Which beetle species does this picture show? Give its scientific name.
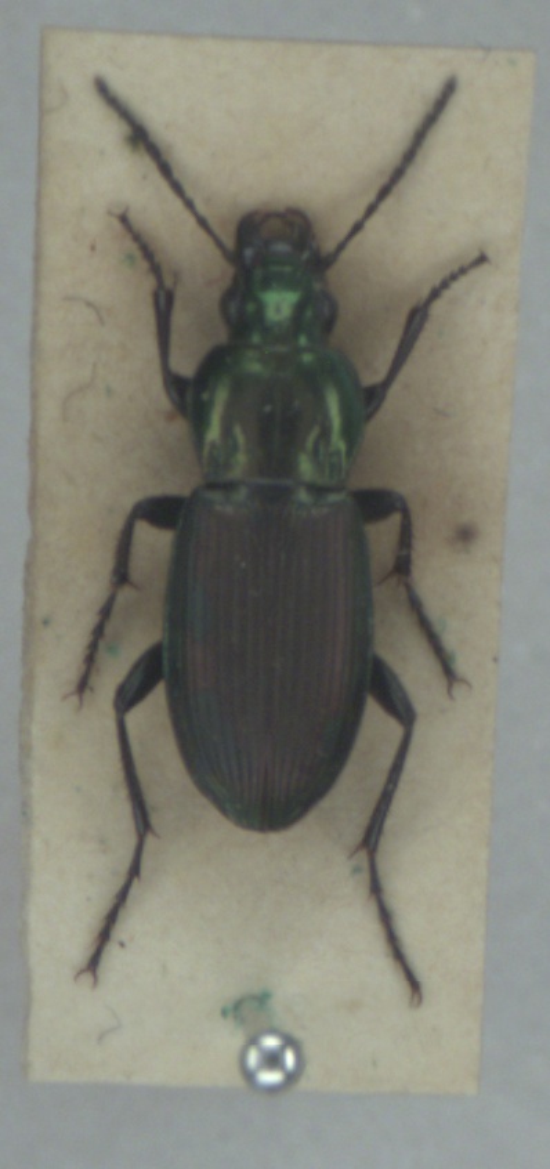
Poecilus lepidus
